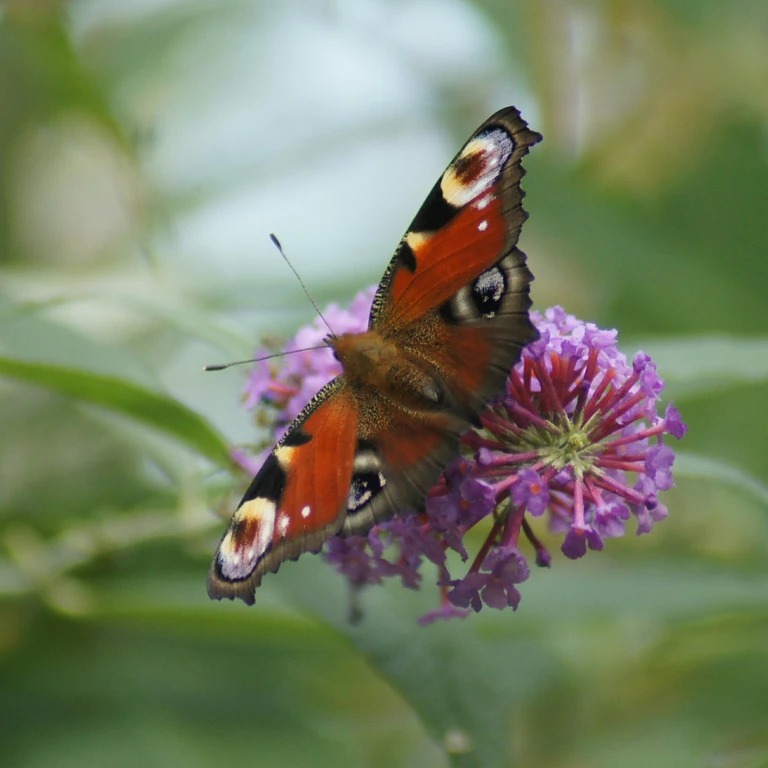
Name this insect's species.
Aglais io
